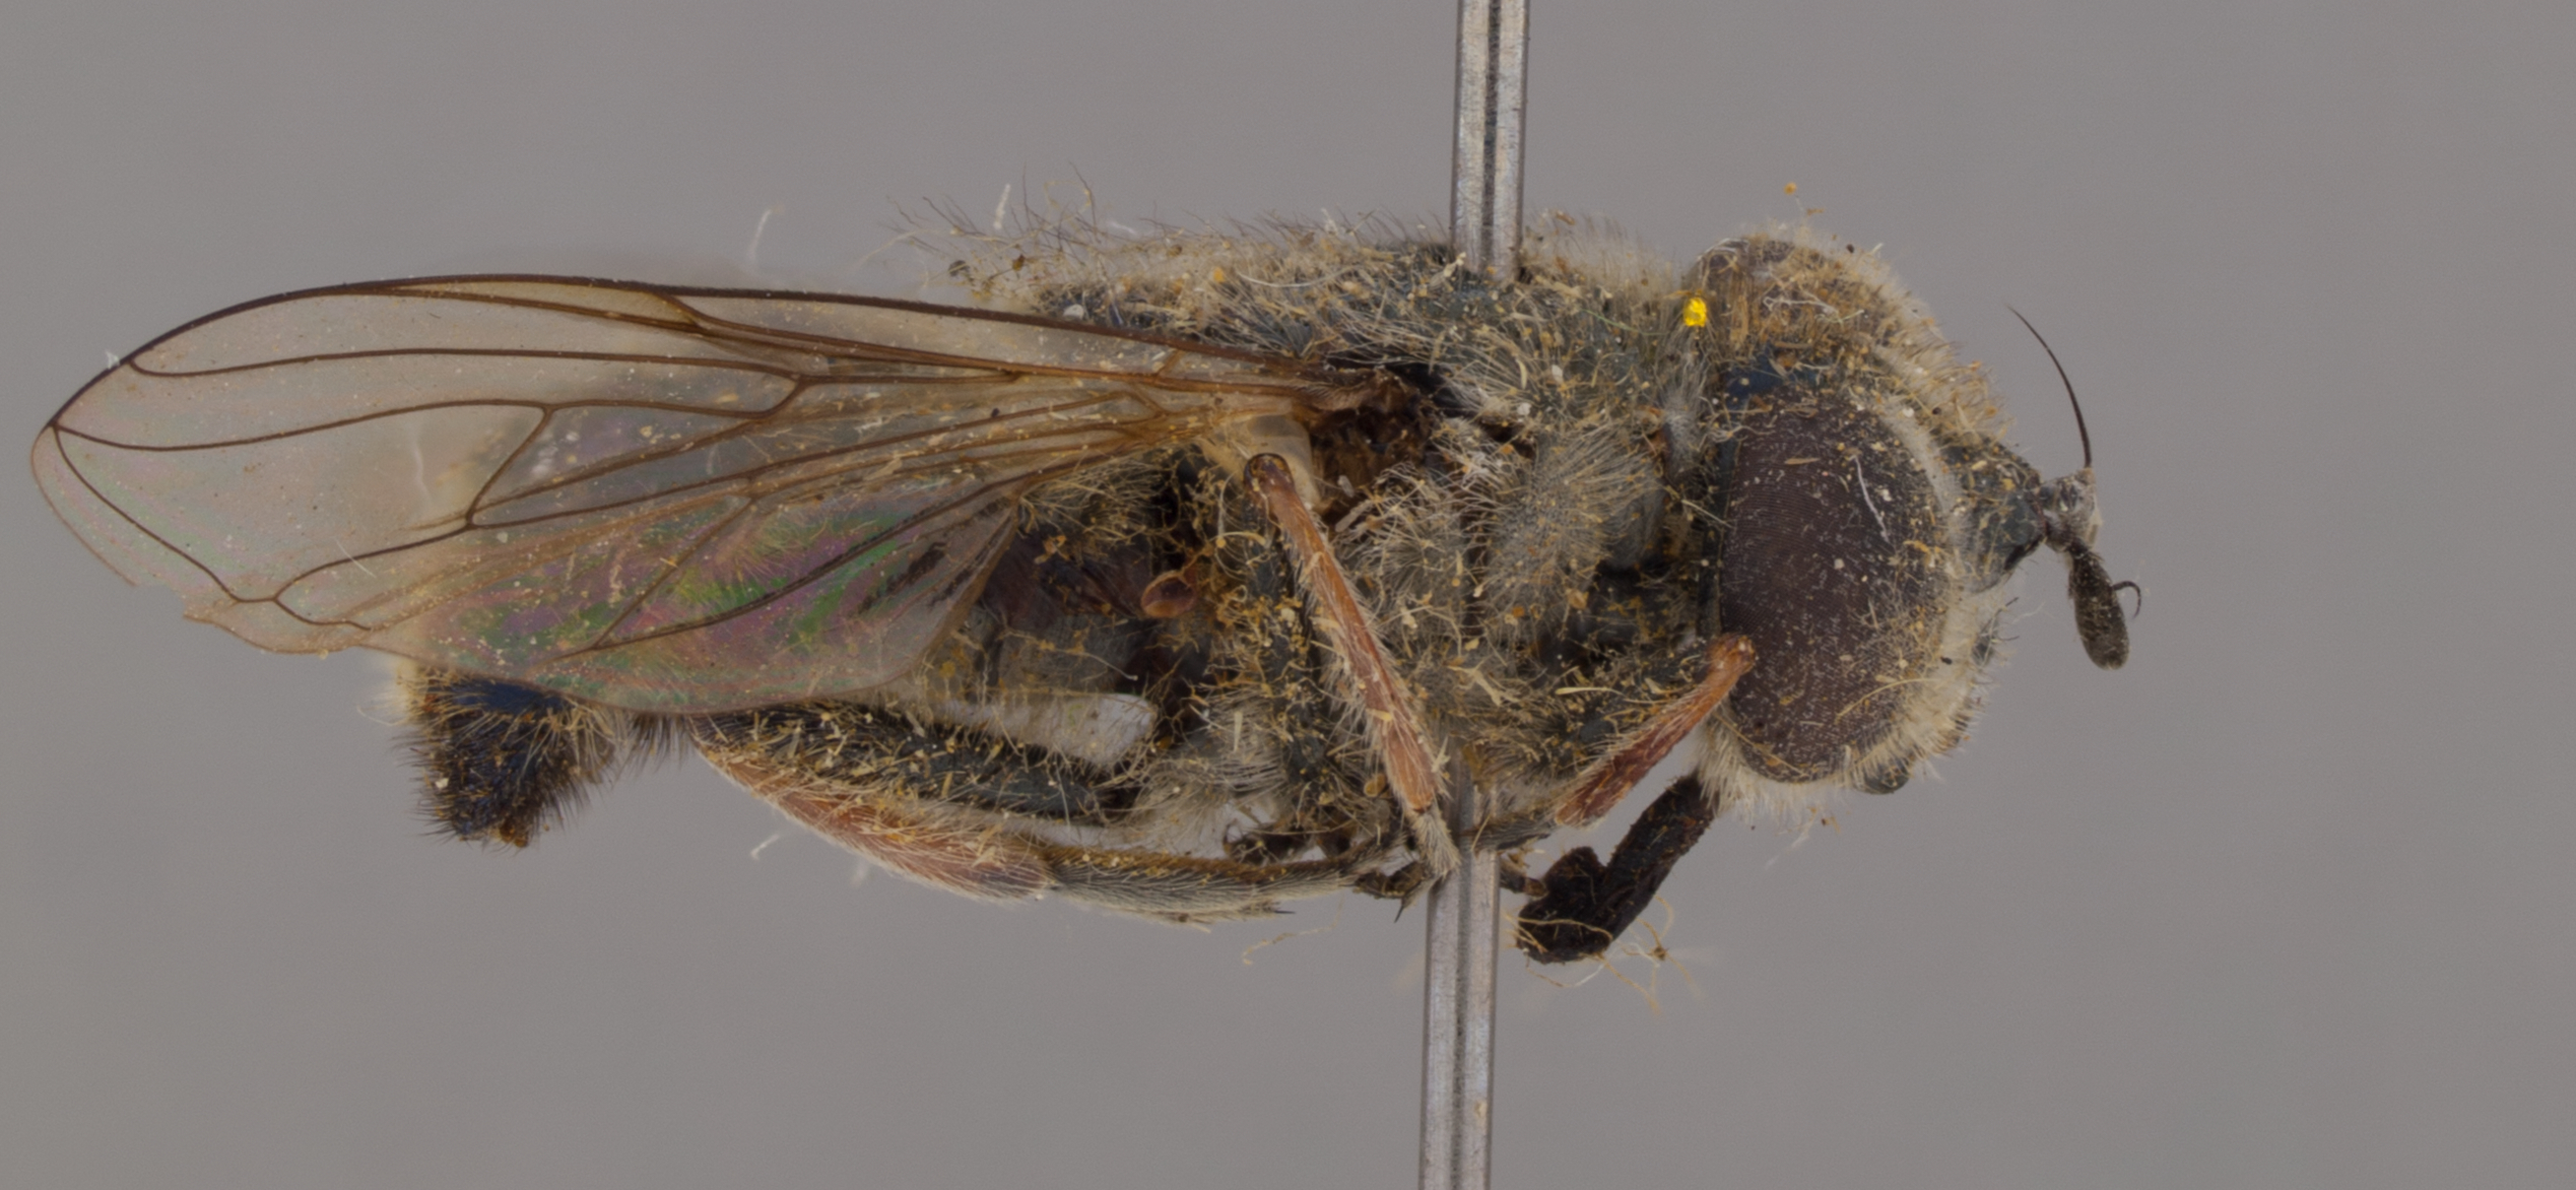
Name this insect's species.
Macrometopia atra
